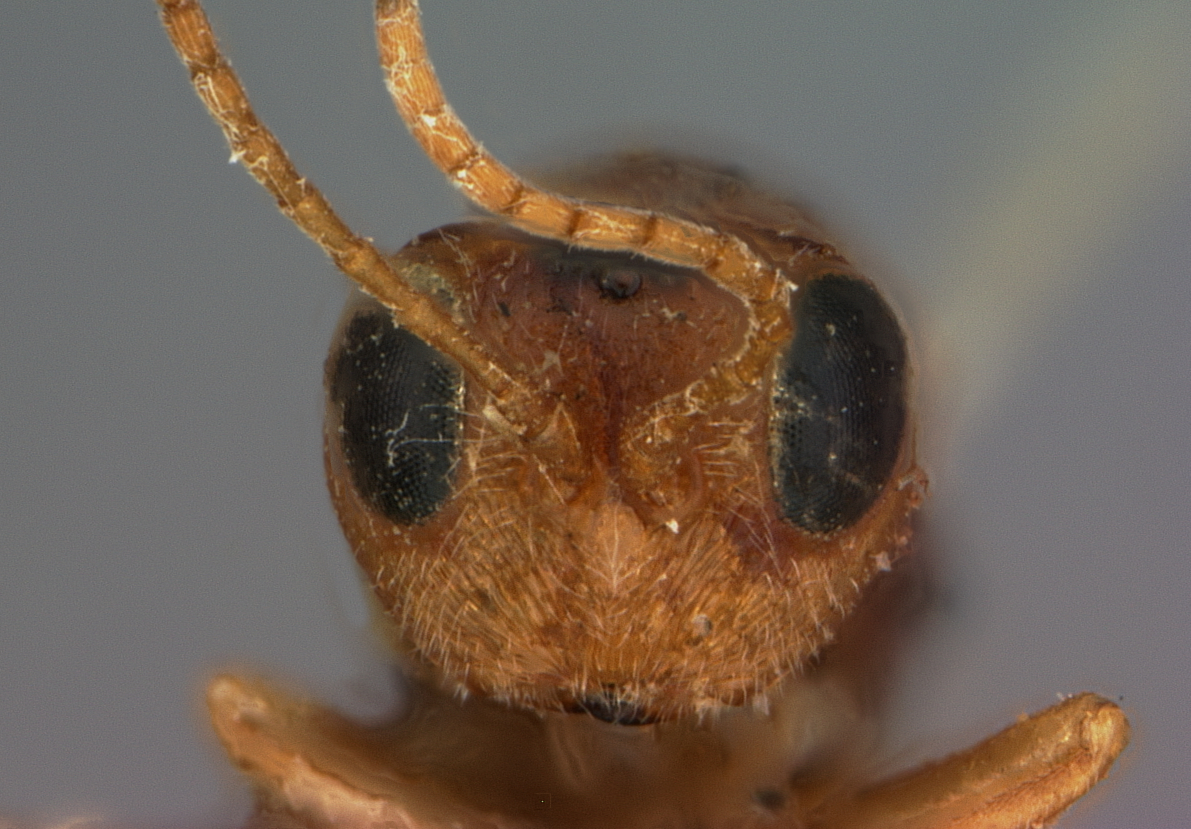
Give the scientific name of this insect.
Synergus medullae
